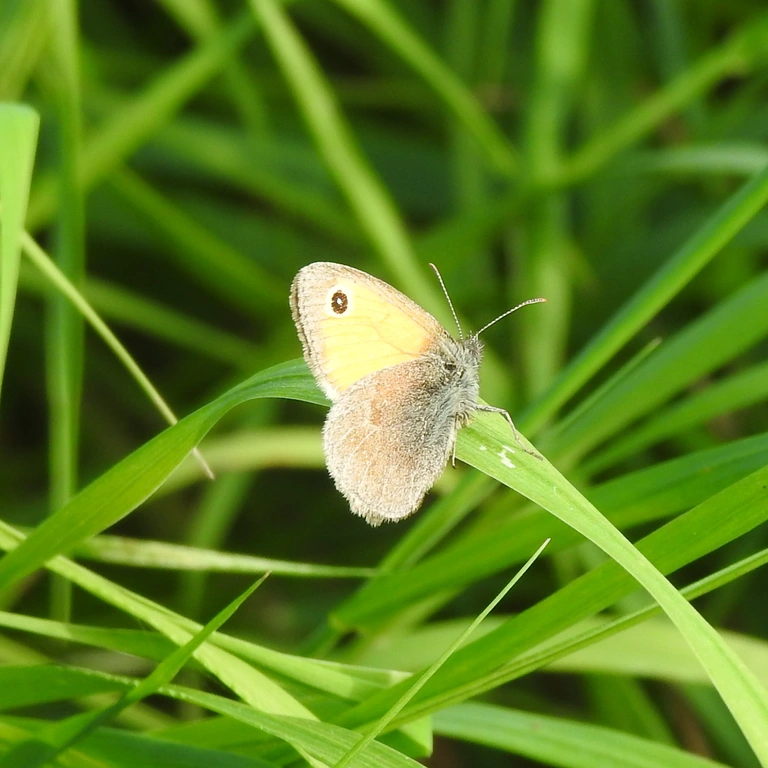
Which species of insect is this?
Coenonympha pamphilus
